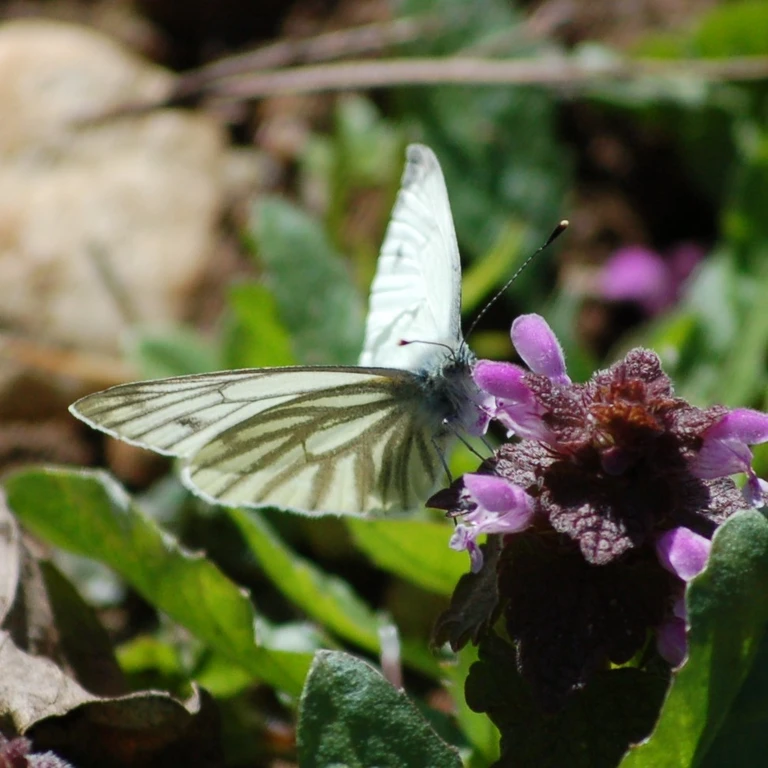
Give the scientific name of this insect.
Pieris napi
